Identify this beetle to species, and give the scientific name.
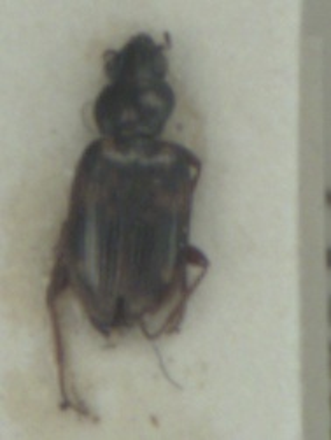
Bembidion varium
